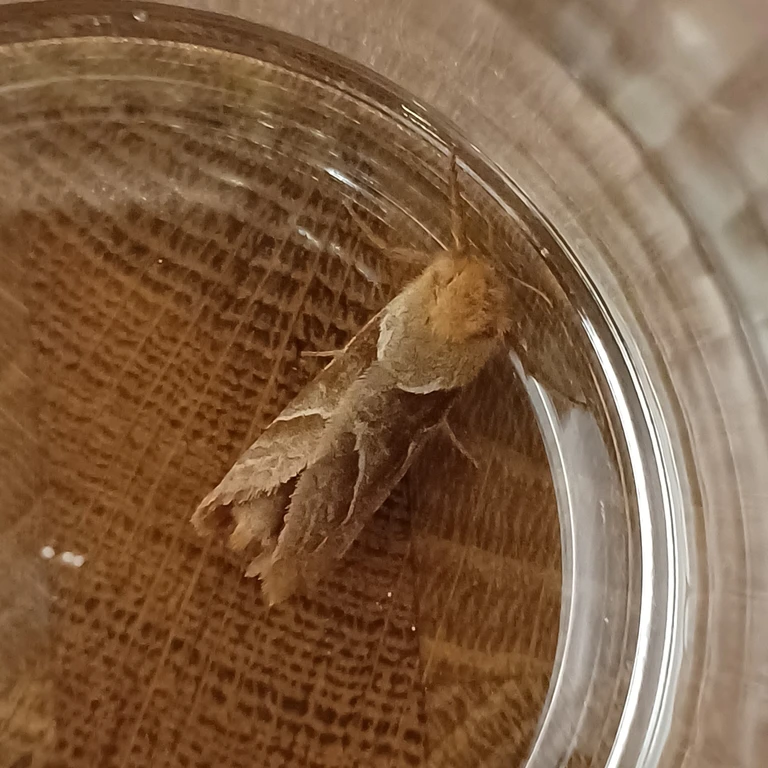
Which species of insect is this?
Triodia sylvina
